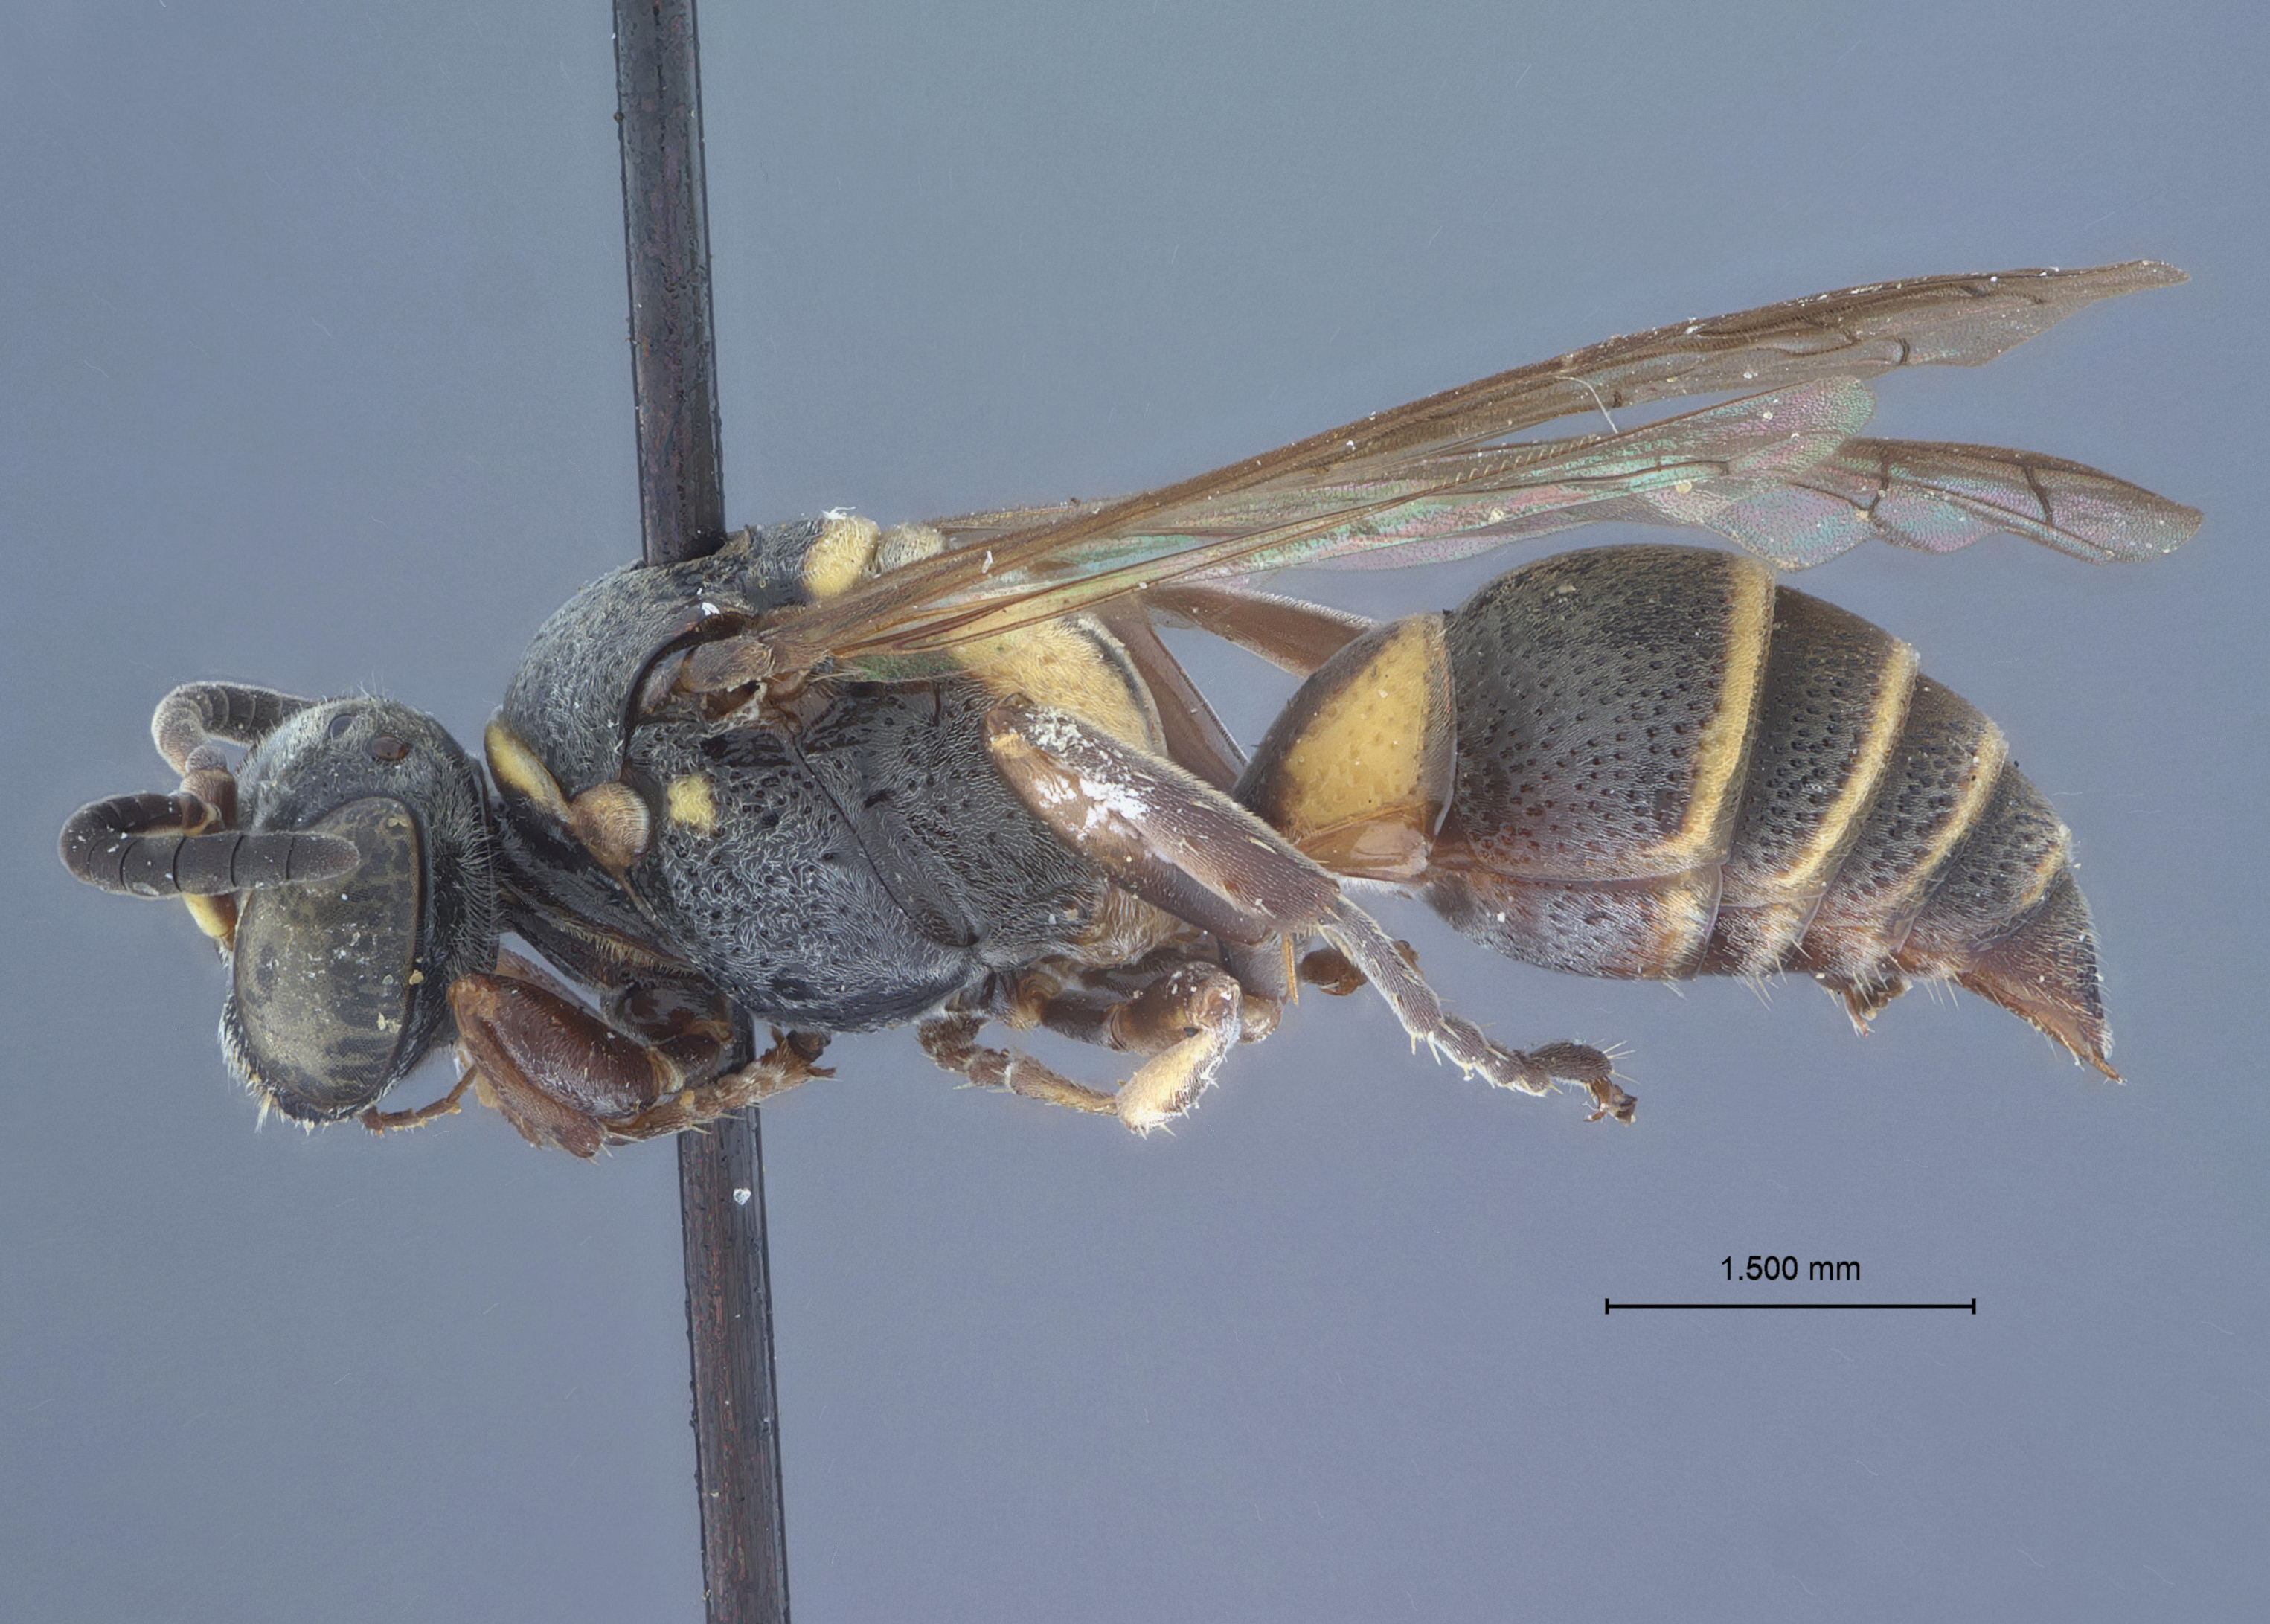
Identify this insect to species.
Gorytes knabi
